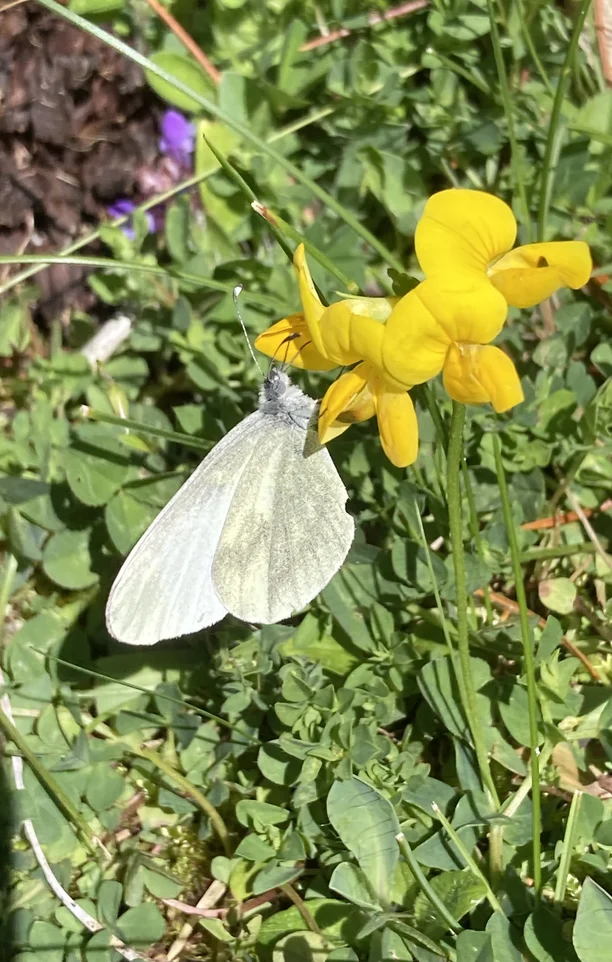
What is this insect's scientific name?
Leptidea sinapis/juvernica
